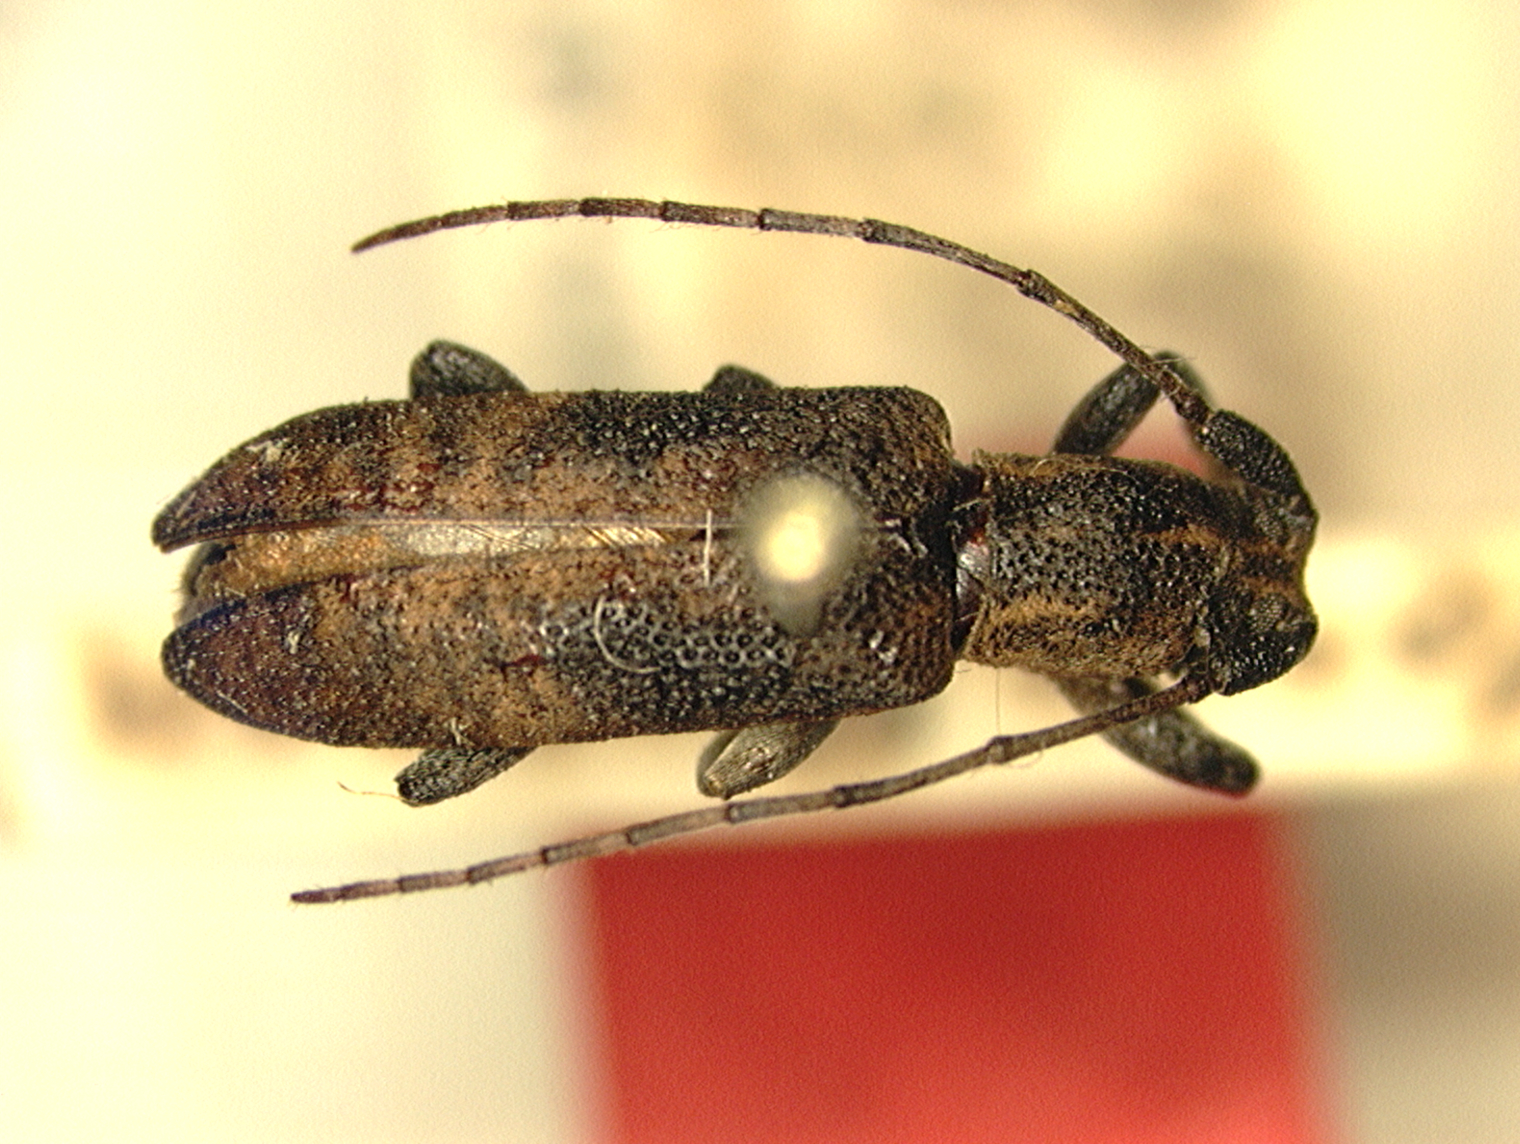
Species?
Hyagnis congoanus
